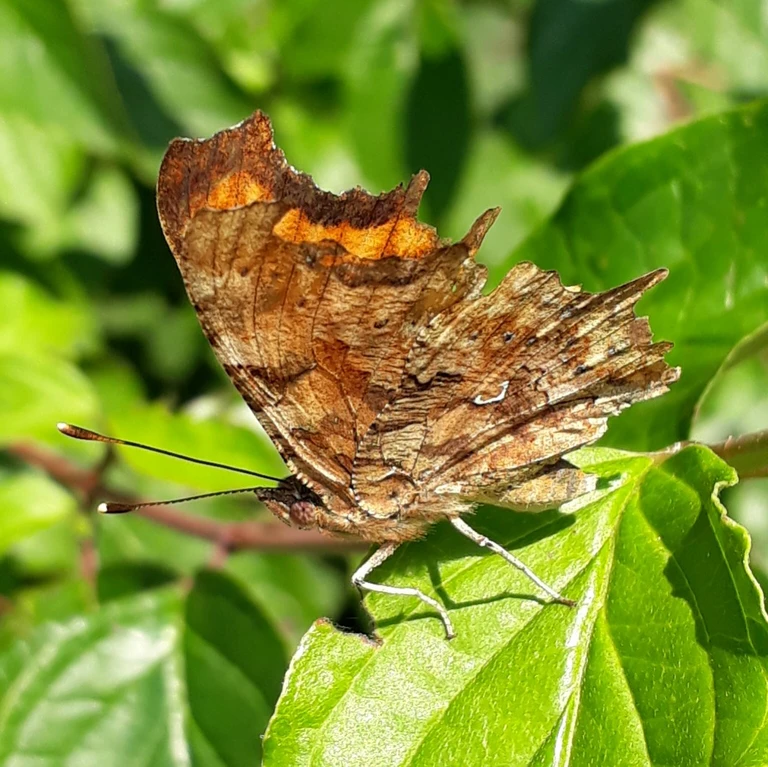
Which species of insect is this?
Polygonia c-album
